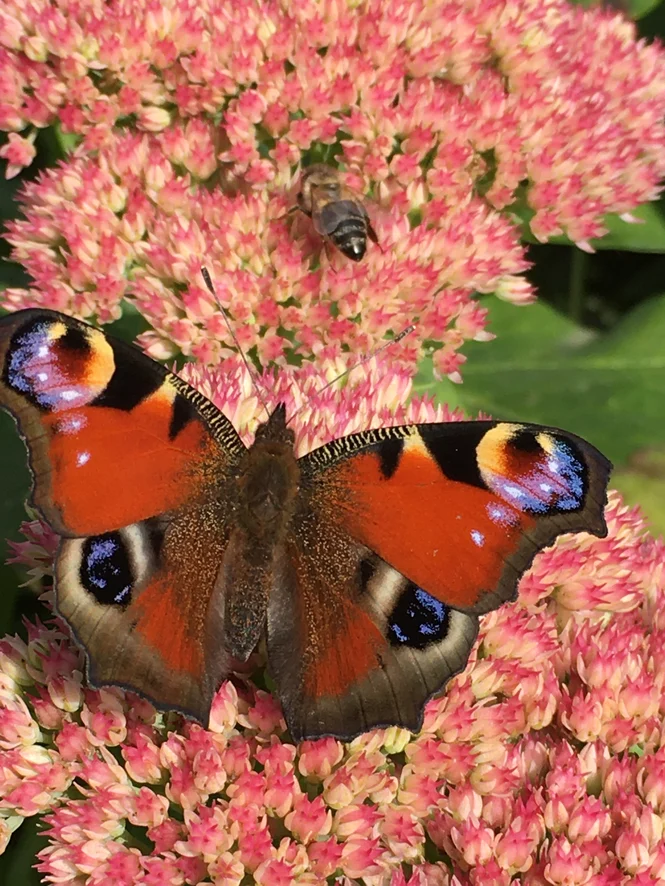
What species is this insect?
Aglais io
